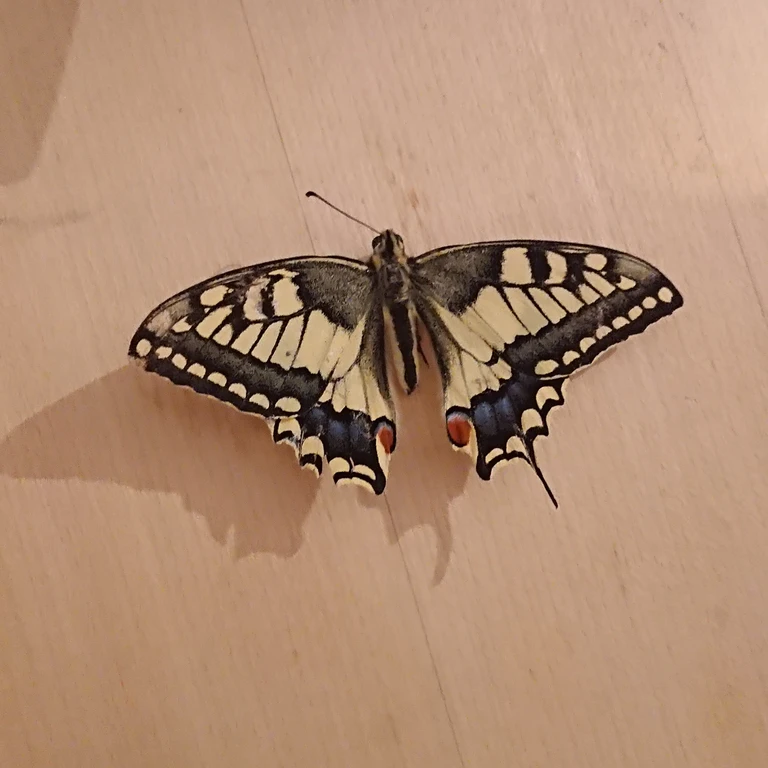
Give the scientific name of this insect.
Papilio machaon
